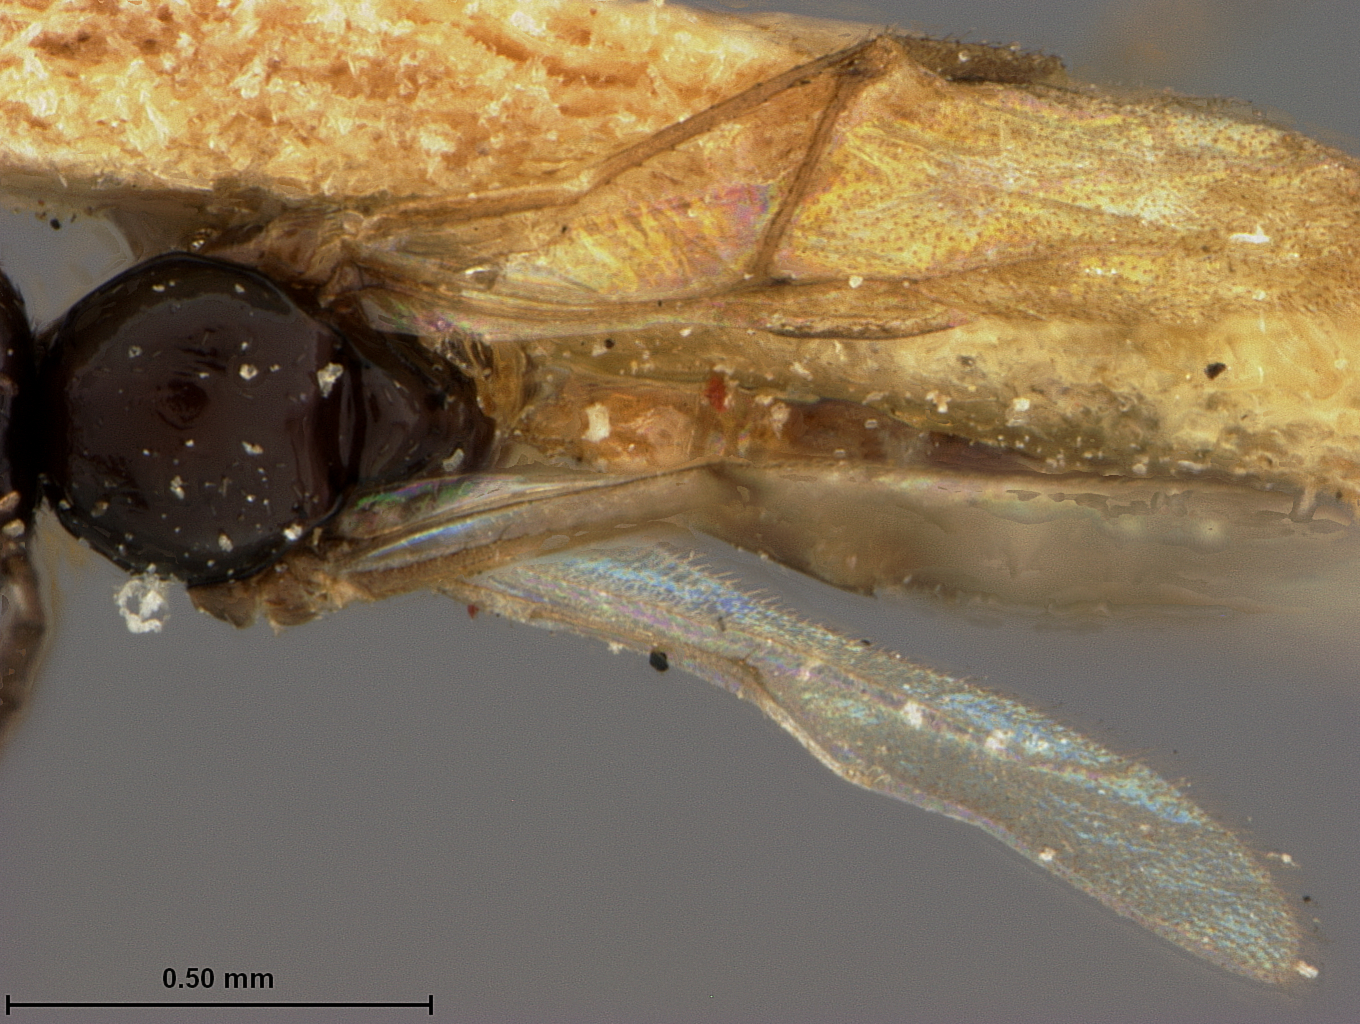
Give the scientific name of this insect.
Lysiphlebus coquilletti
